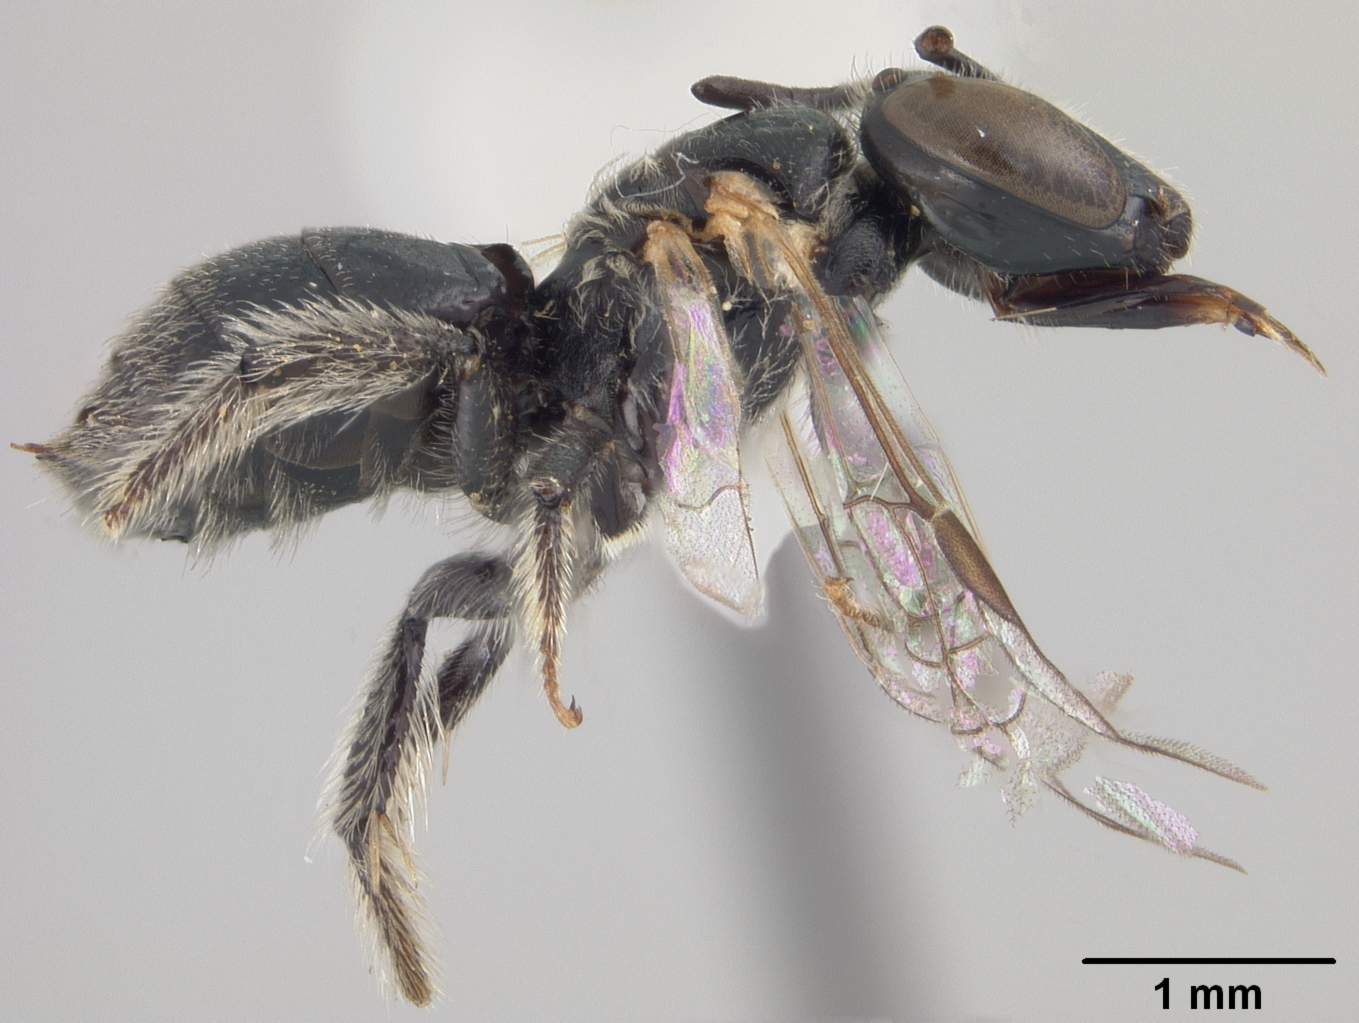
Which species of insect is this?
Allodape diminuta
